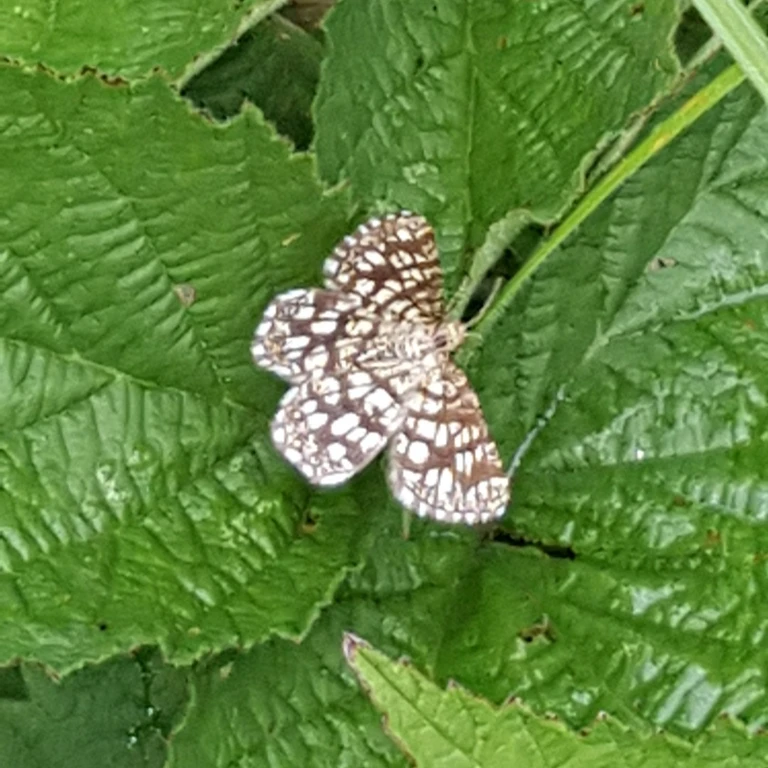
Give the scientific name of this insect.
Chiasmia clathrata
